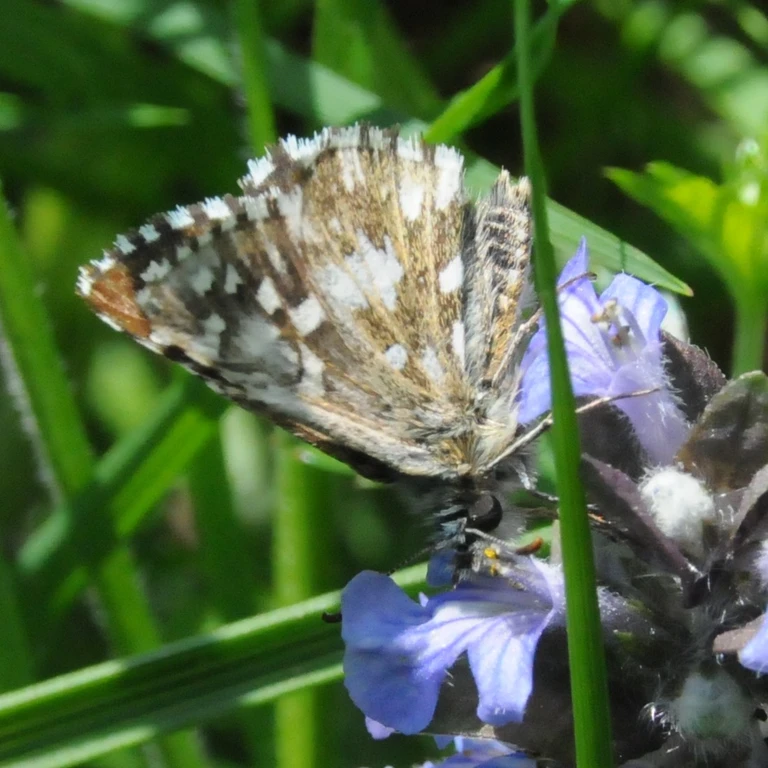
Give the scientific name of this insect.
Pyrgus malvae
